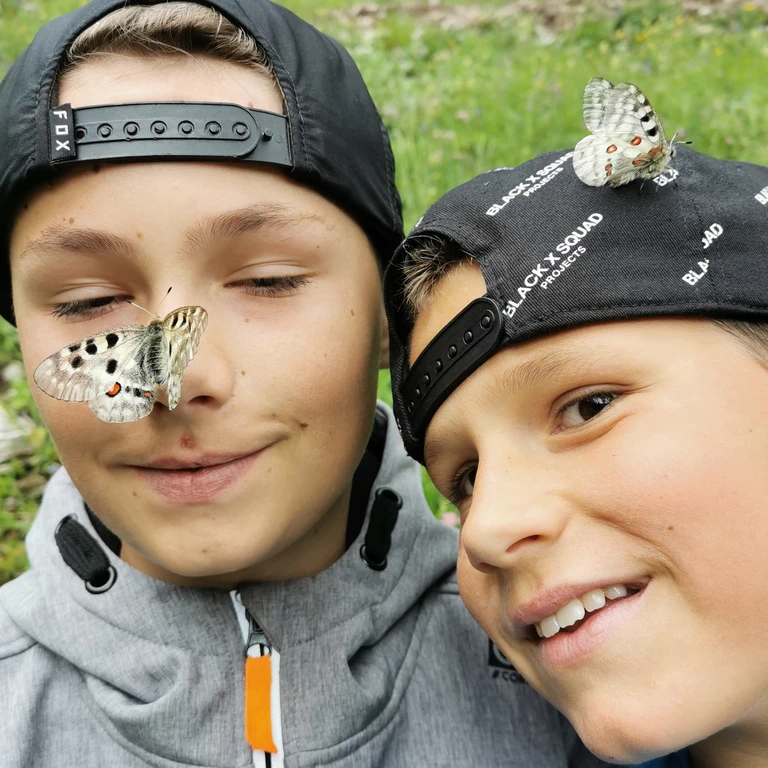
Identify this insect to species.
Parnassius apollo
